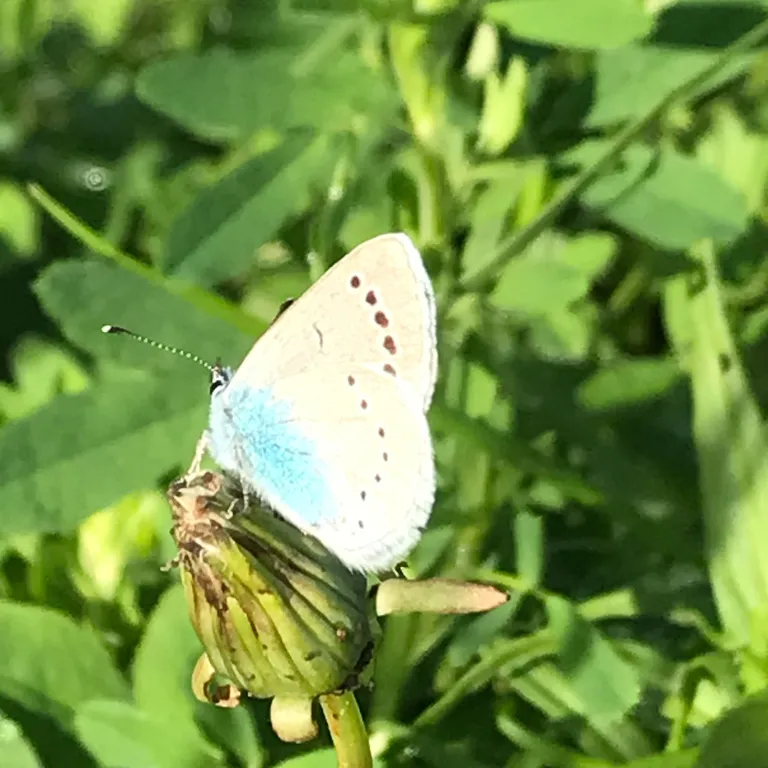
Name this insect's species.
Glaucopsyche alexis
